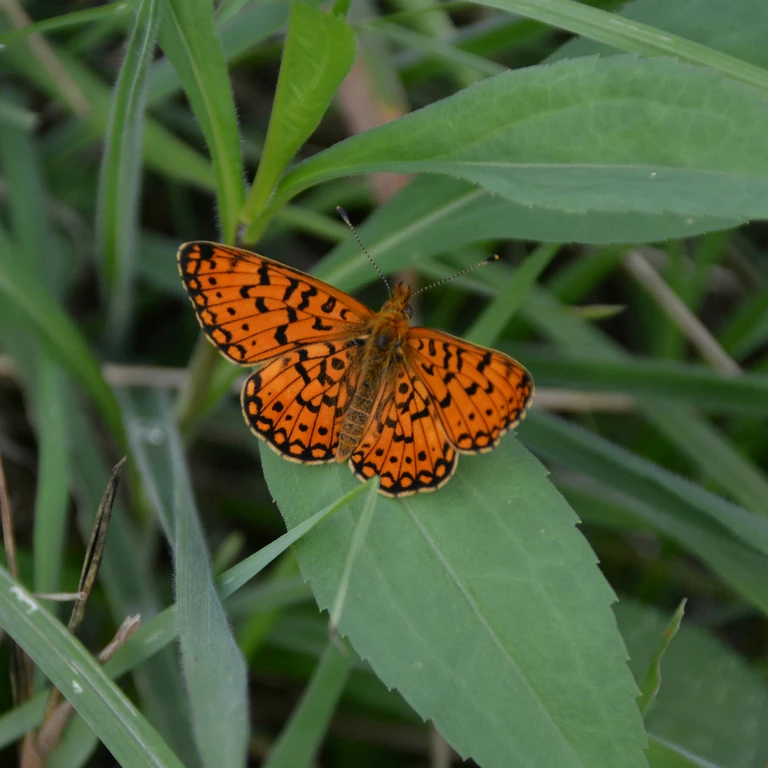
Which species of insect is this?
Boloria selene
